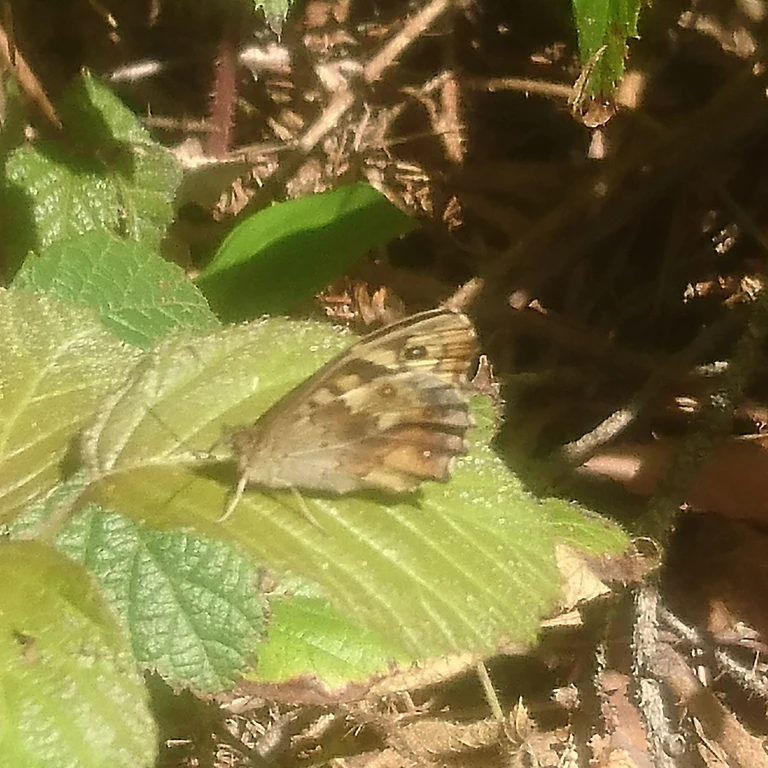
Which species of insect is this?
Pararge aegeria
